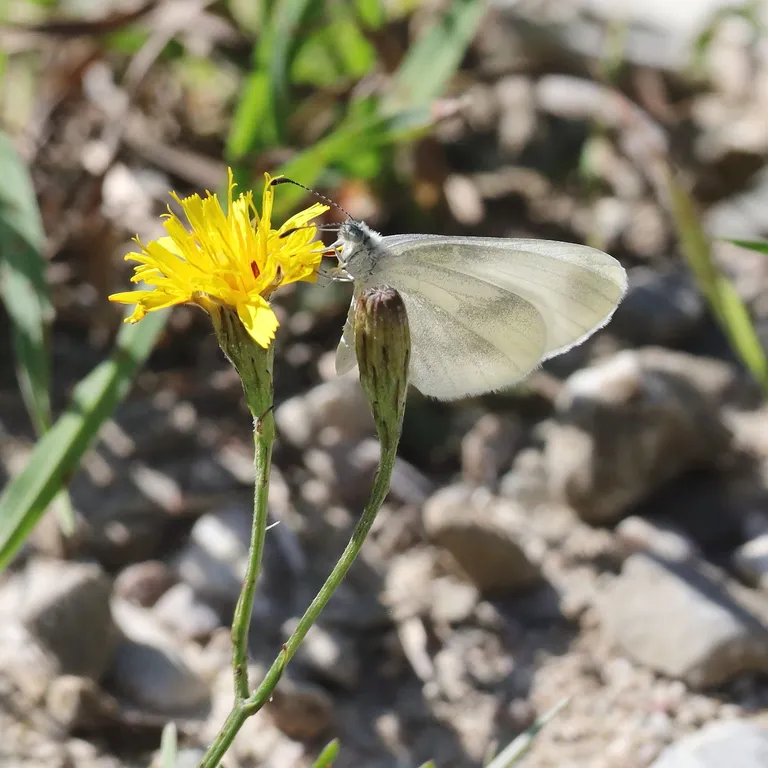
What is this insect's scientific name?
Leptidea sinapis/juvernica
